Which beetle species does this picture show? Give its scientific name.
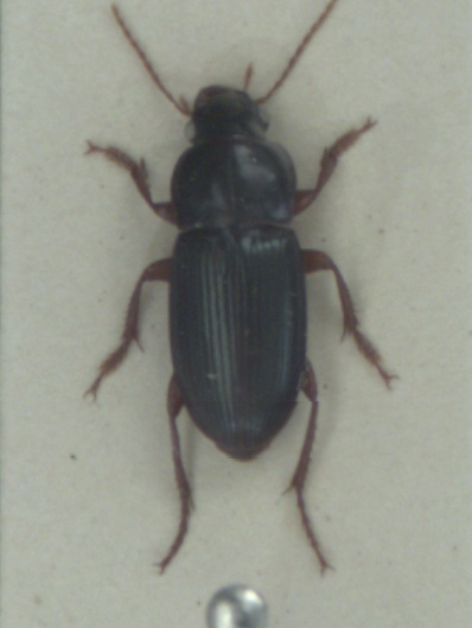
Harpalus smaragdinus
